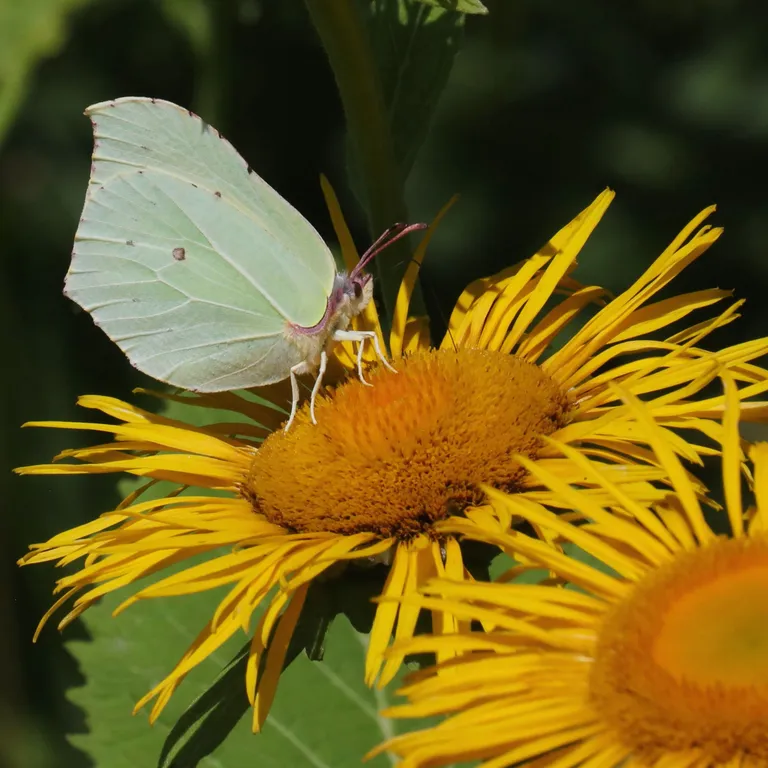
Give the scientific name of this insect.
Gonepteryx rhamni
